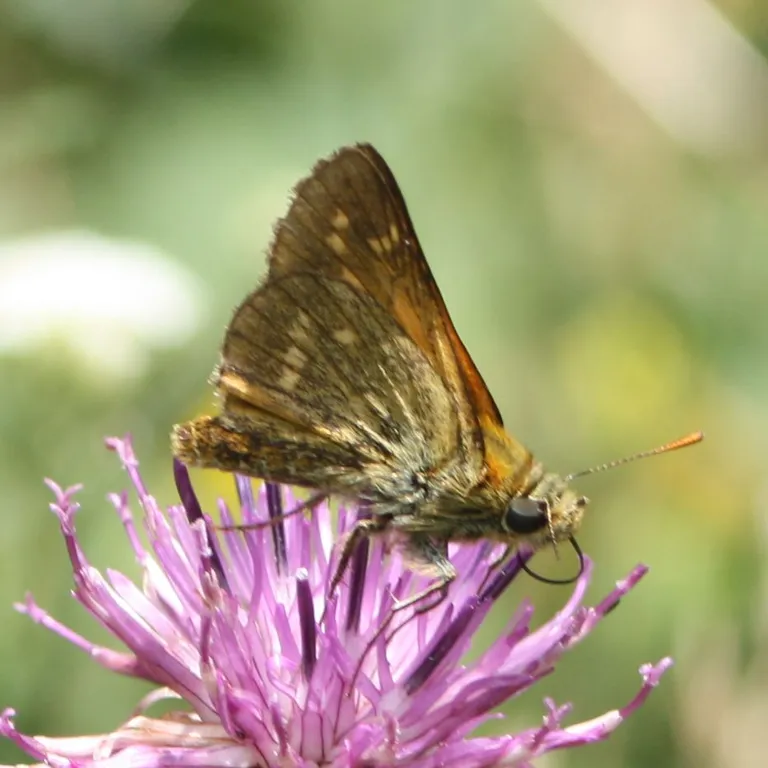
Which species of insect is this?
Ochlodes sylvanus (also Ochlodes venata)
